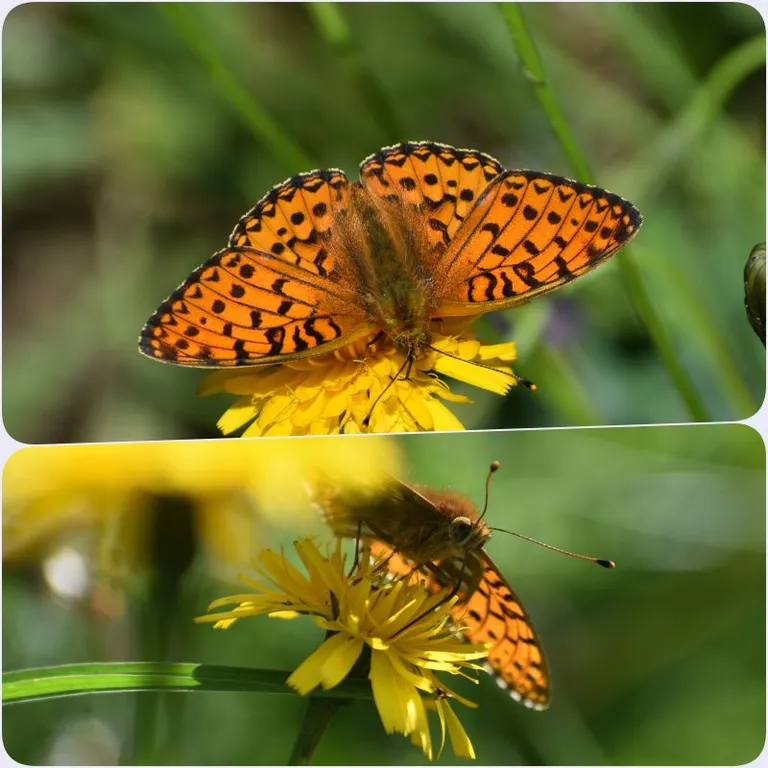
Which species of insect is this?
Speyeria aglaja
